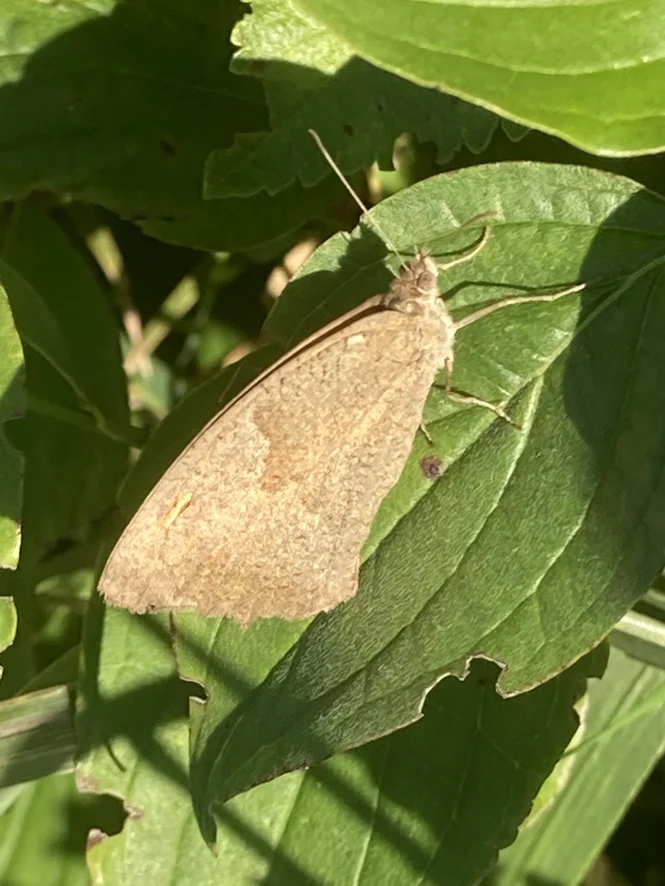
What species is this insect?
Maniola jurtina
